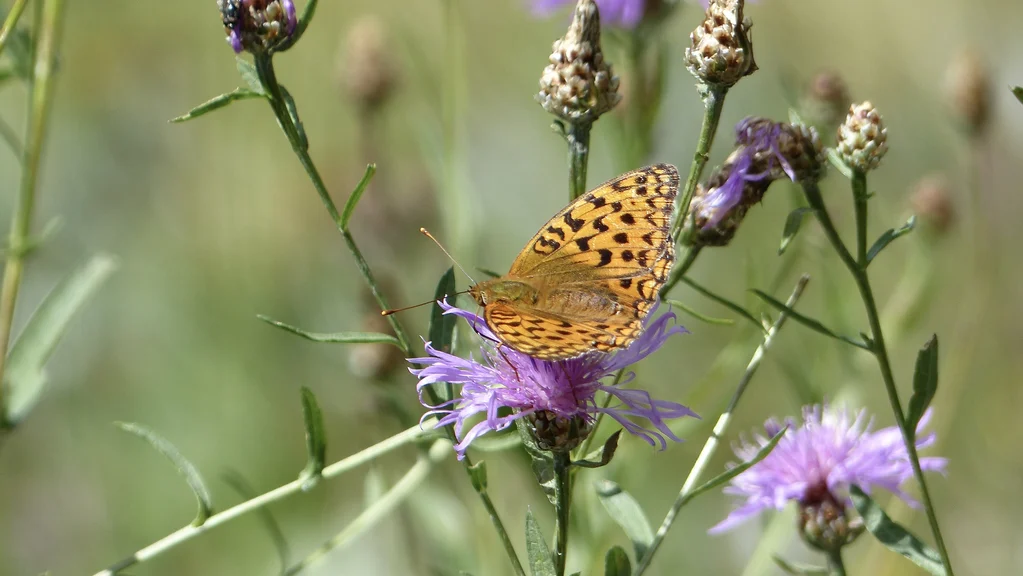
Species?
Fabriciana adippe
